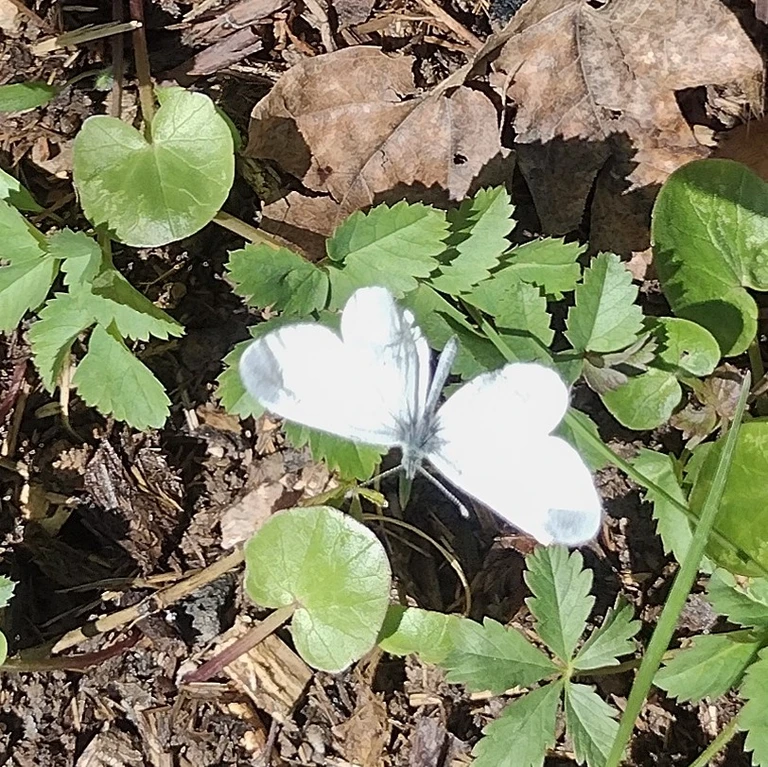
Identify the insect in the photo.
Leptidea sinapis/juvernica
